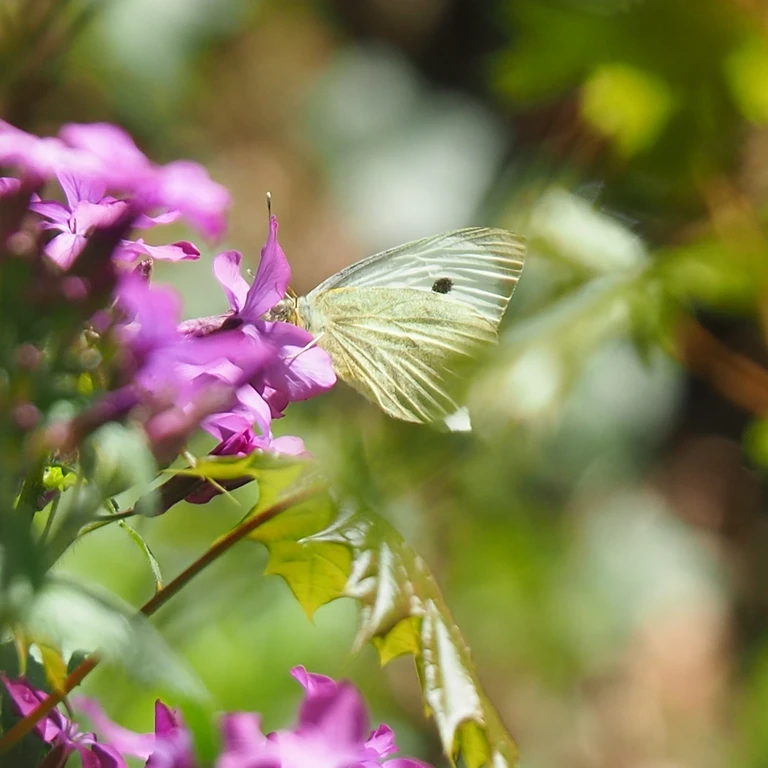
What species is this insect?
Pieris brassicae
